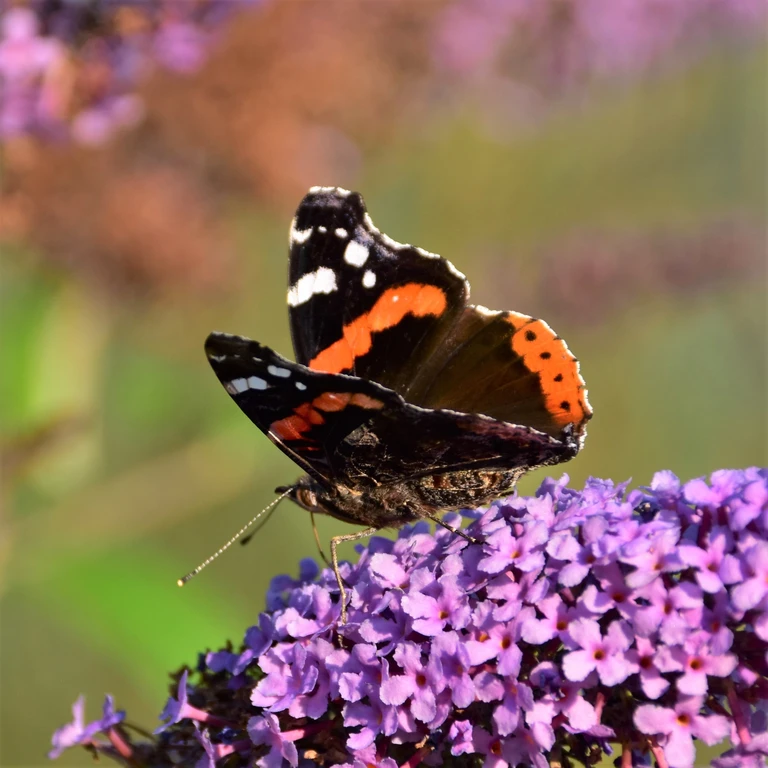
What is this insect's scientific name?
Vanessa atalanta
